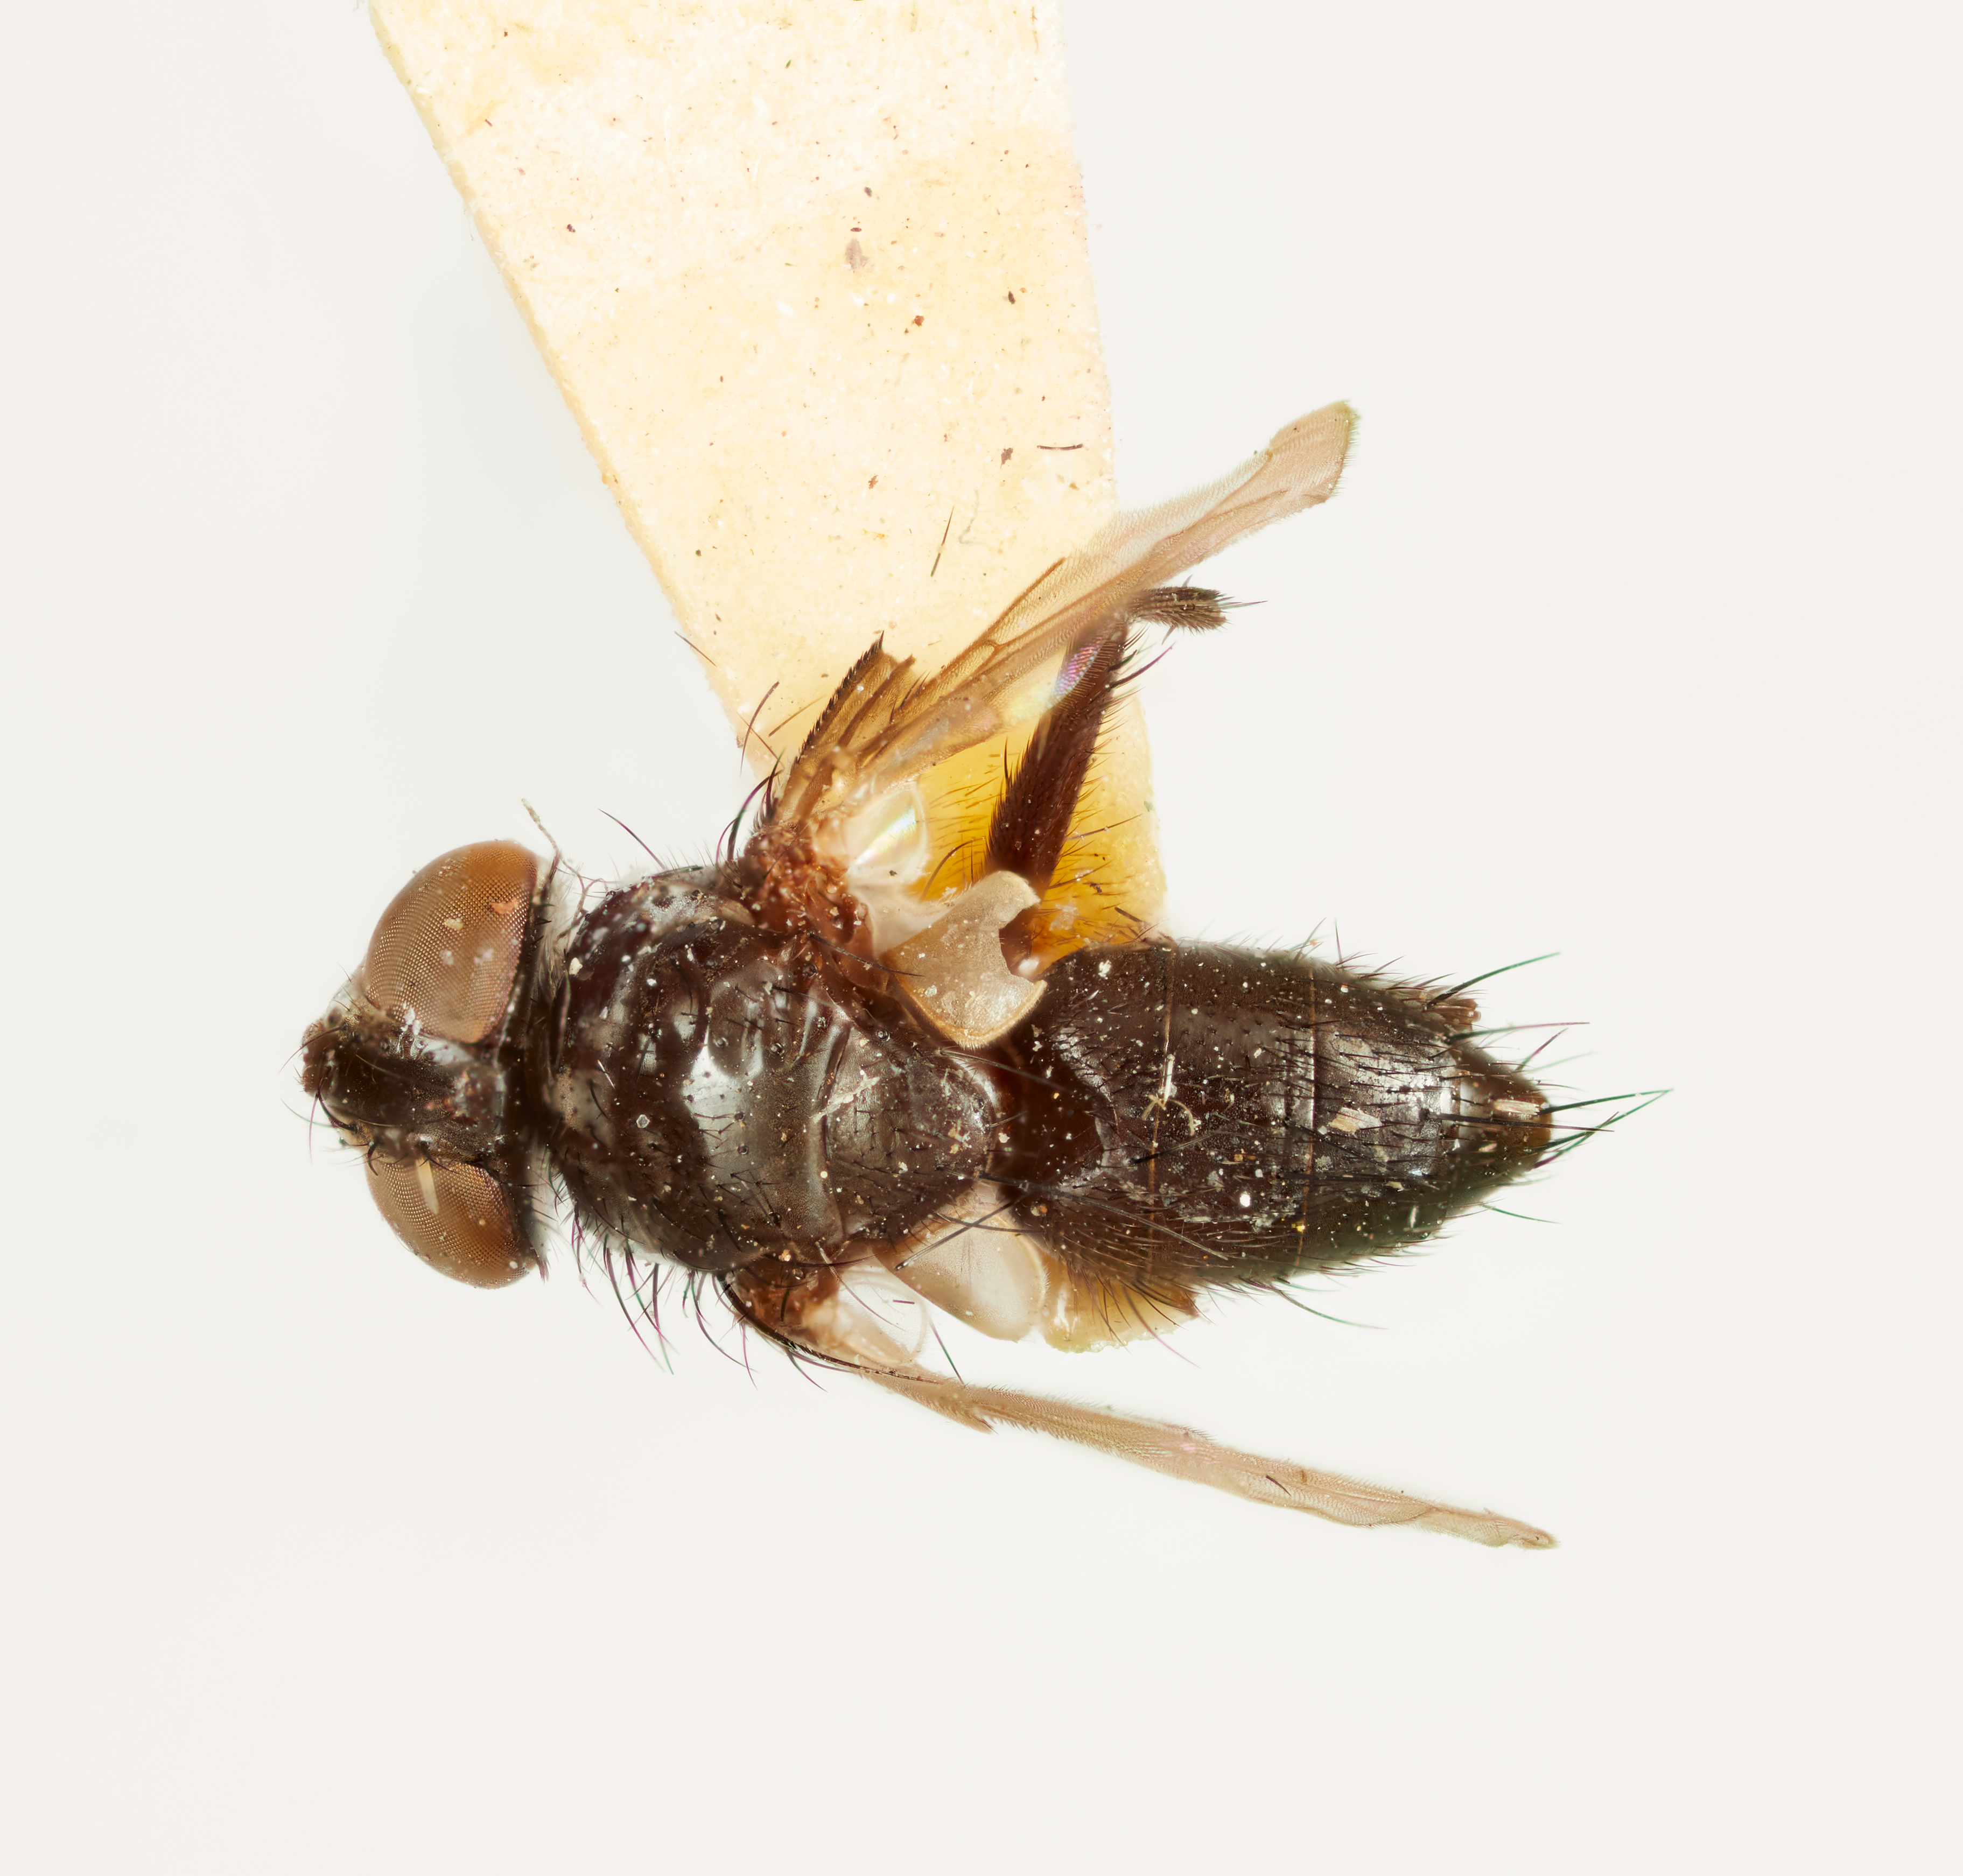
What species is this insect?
Hypostena nitens
